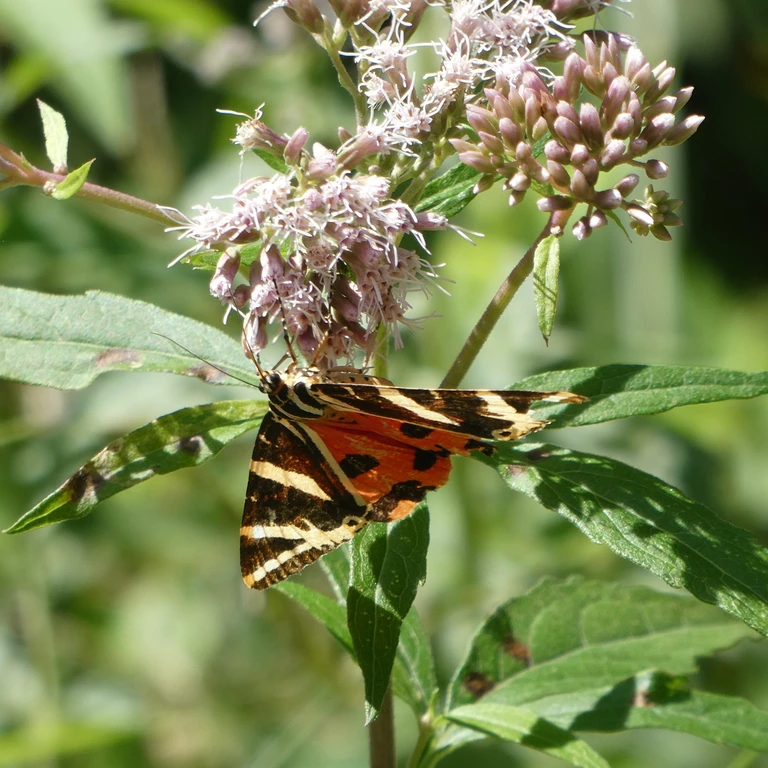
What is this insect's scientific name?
Euplagia quadripunctaria
